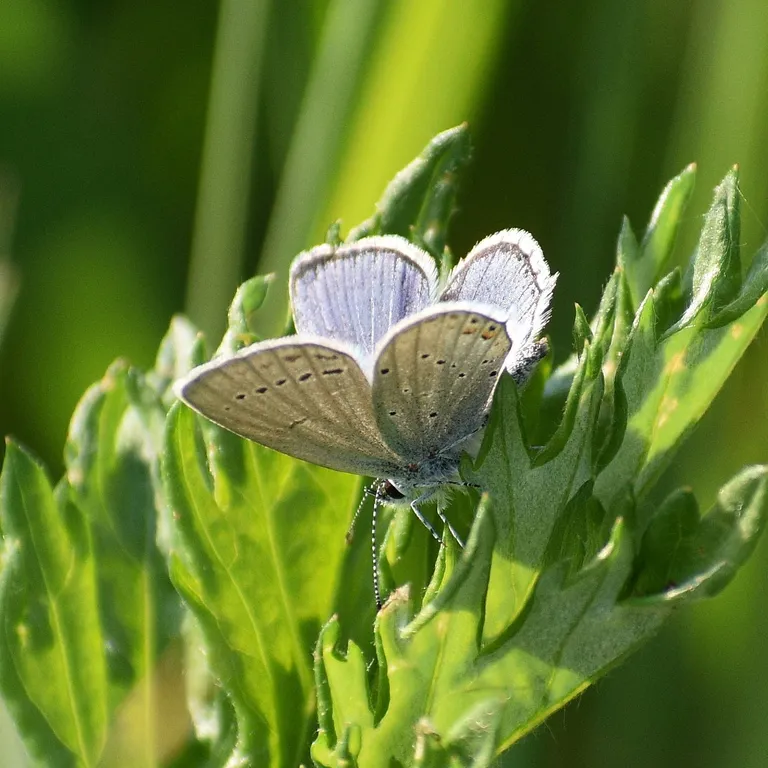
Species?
Cupido argiades (also Elkalyce argiades)
